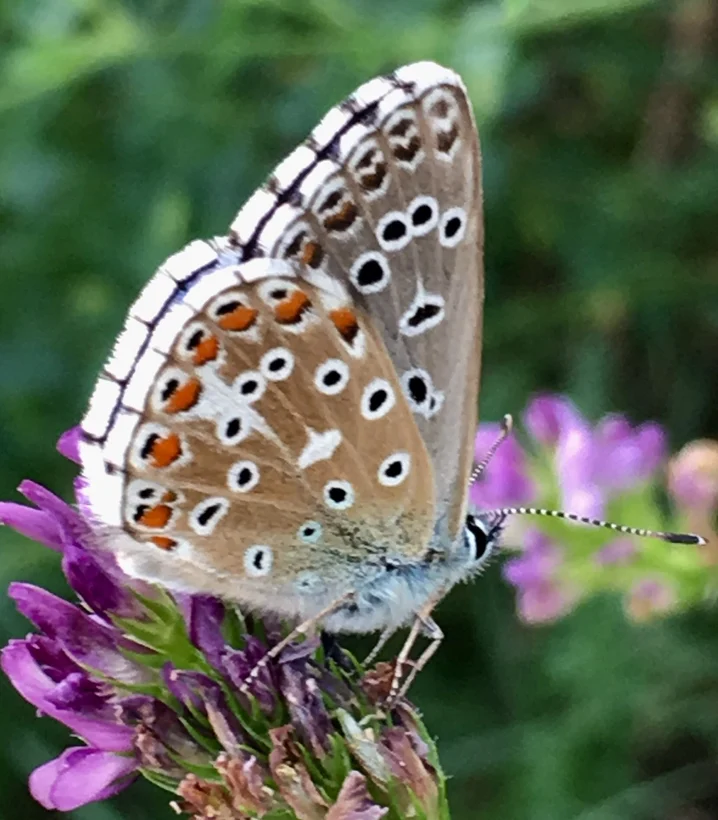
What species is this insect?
Lysandra bellargus
